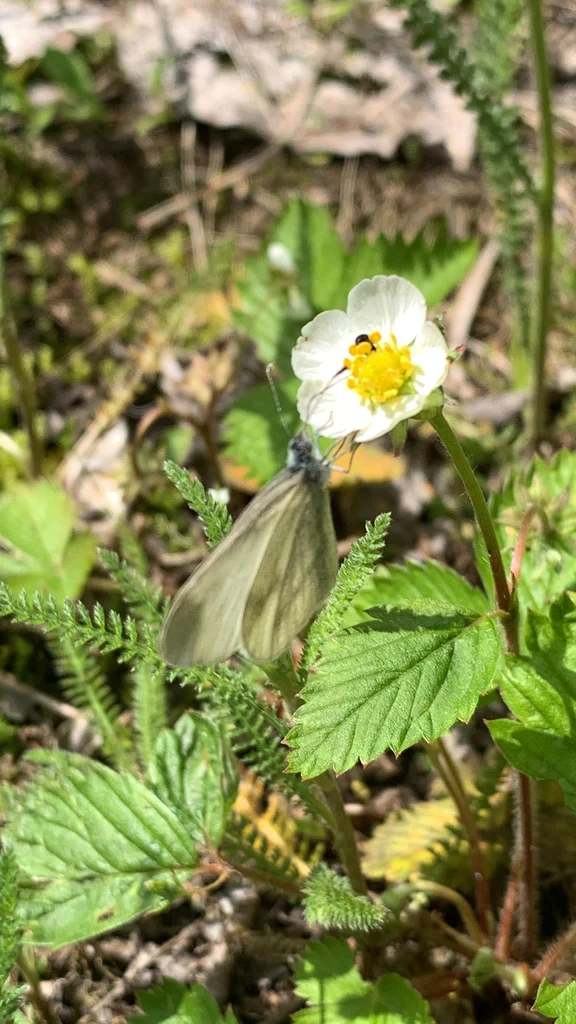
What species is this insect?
Leptidea sinapis/juvernica
